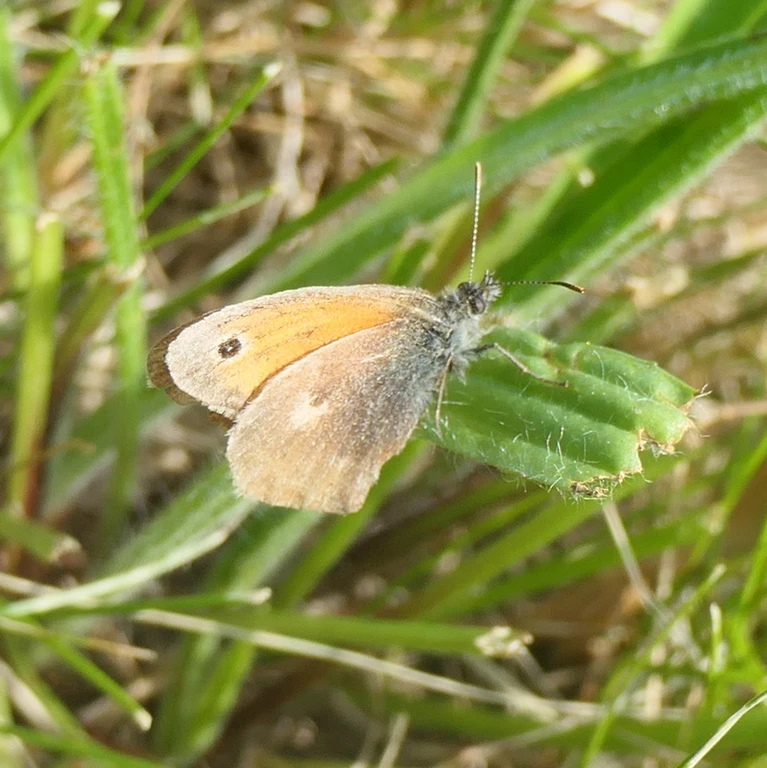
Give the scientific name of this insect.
Coenonympha pamphilus
